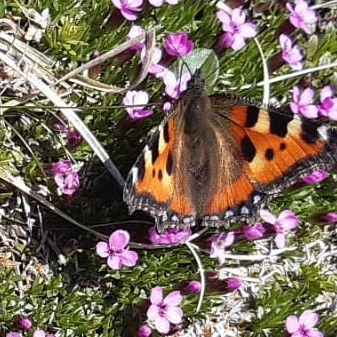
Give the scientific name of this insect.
Aglais urticae
